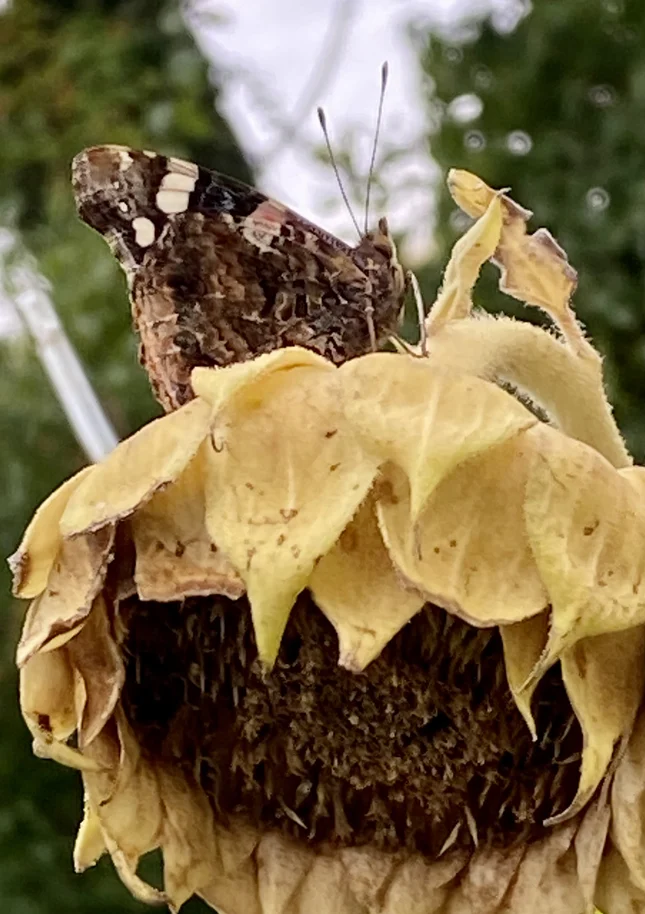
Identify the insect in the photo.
Vanessa atalanta
